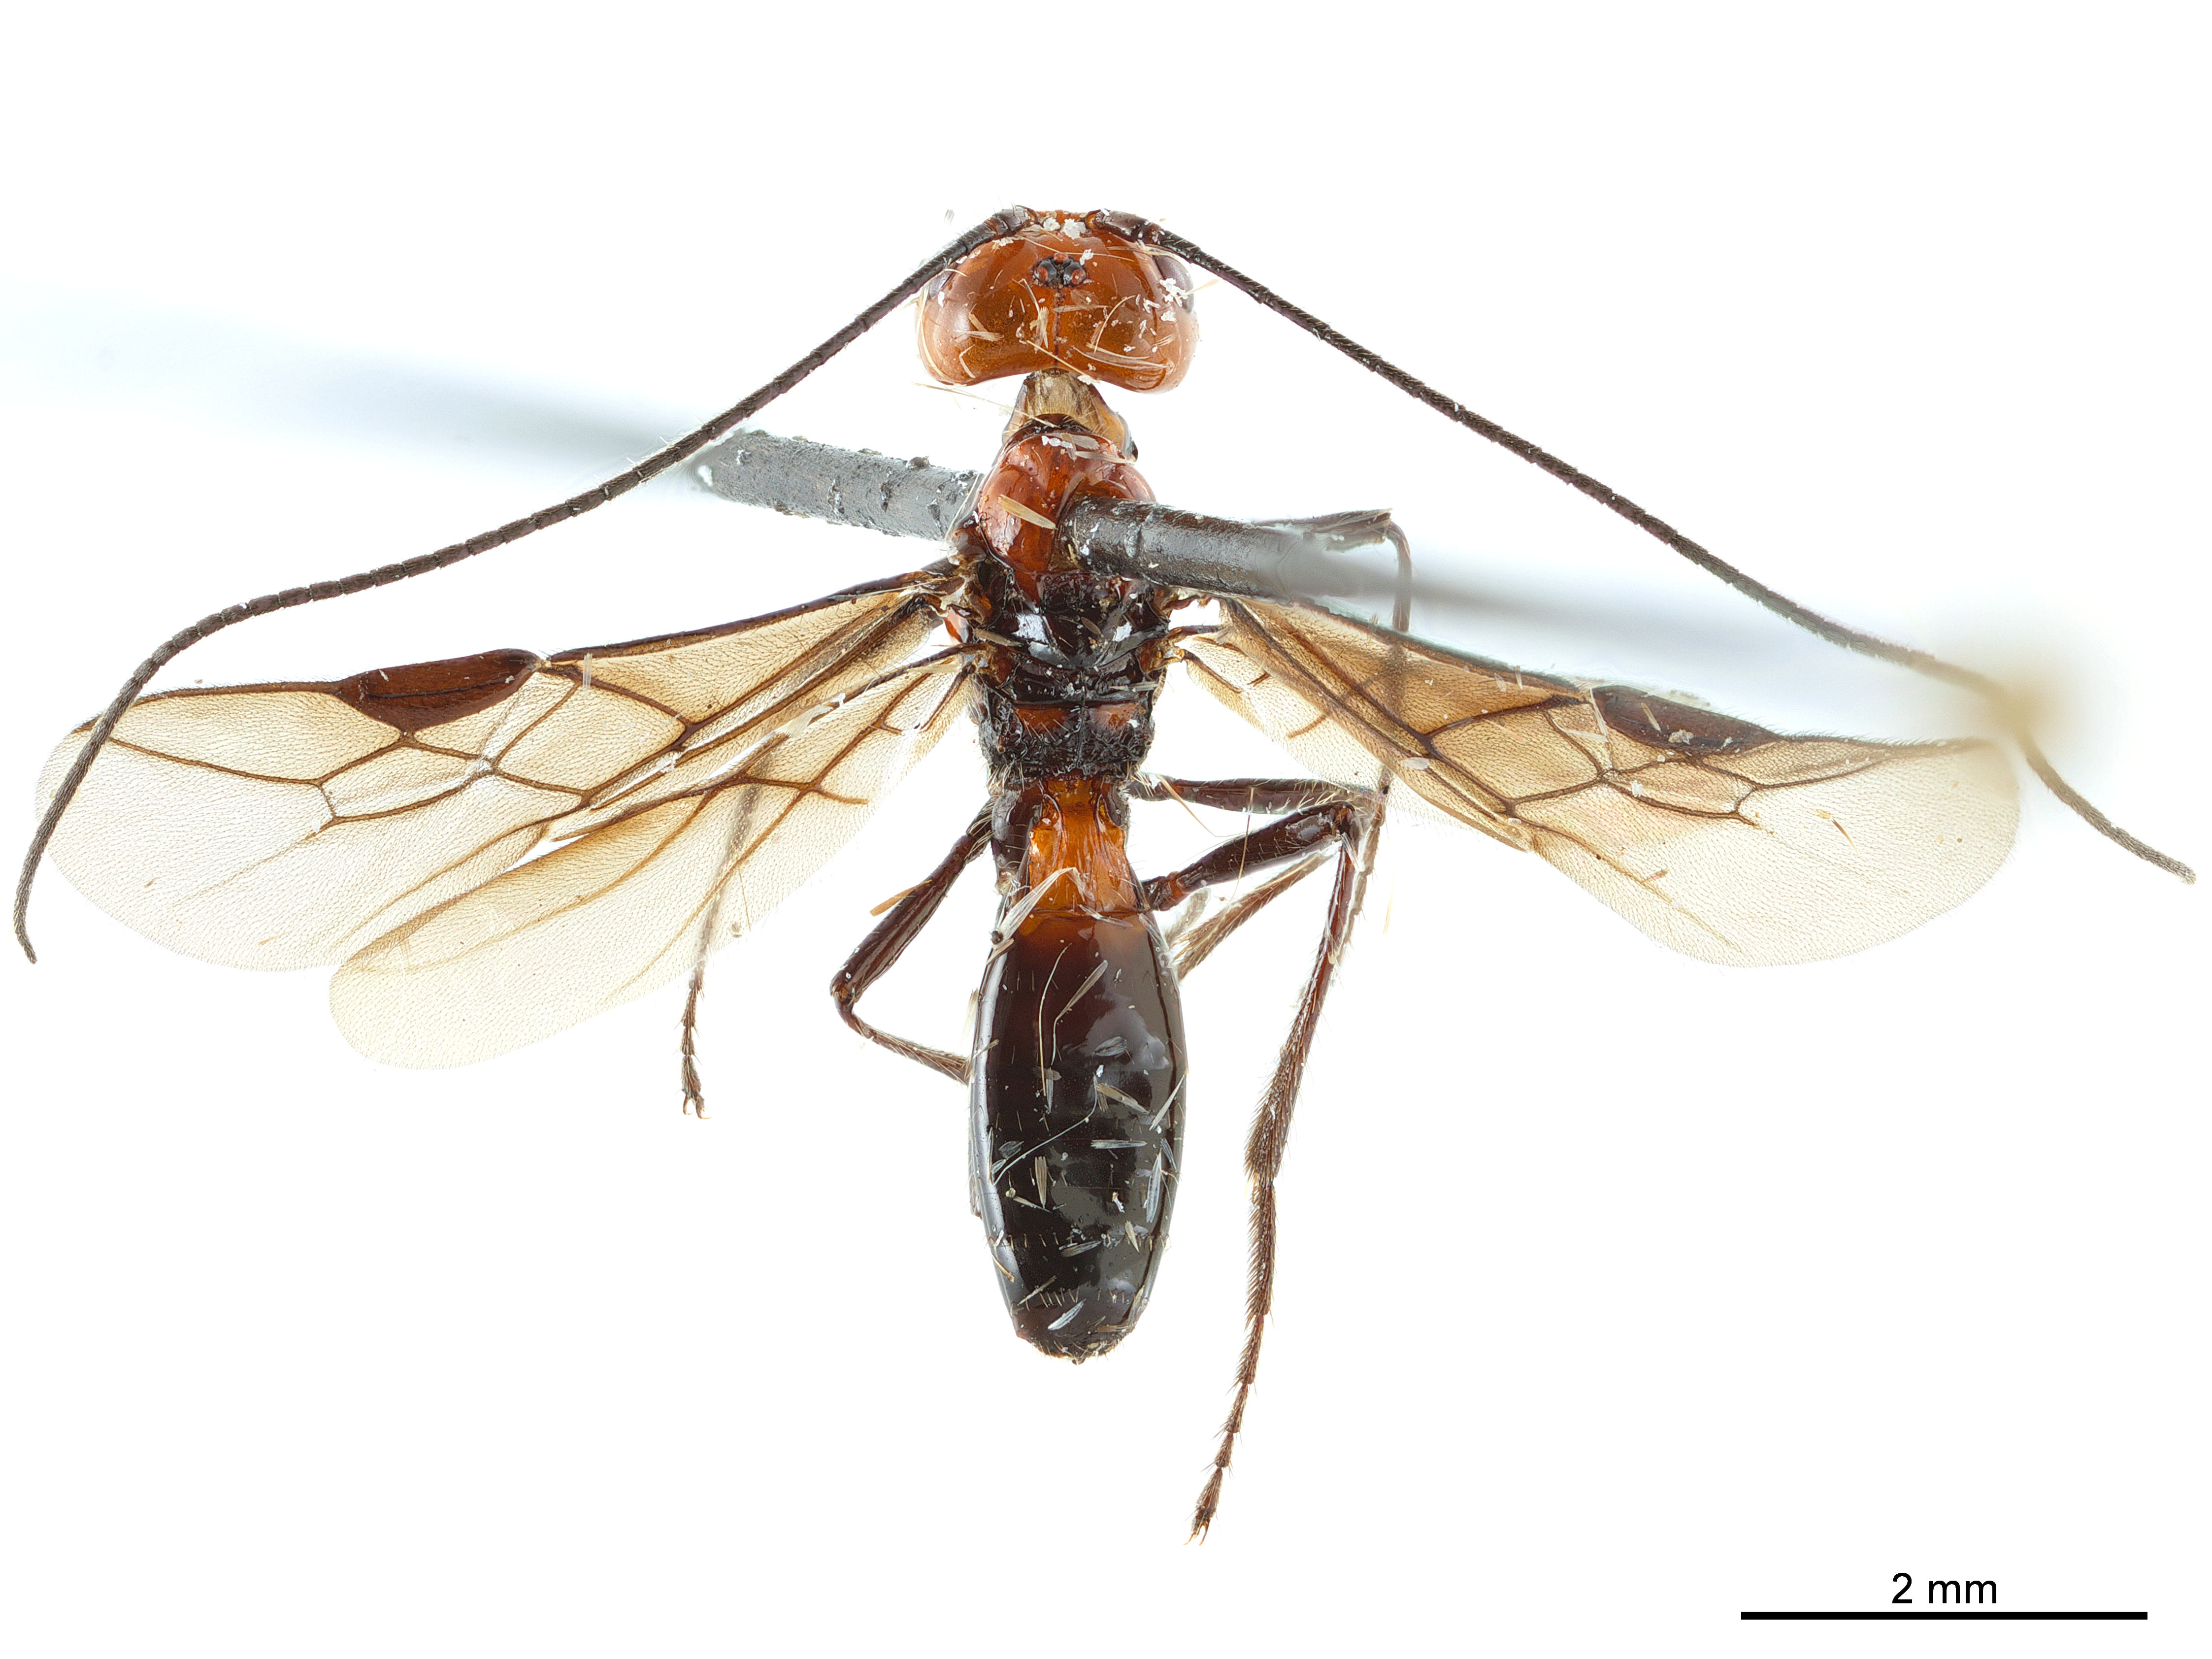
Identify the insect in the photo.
Alysiasta championi
